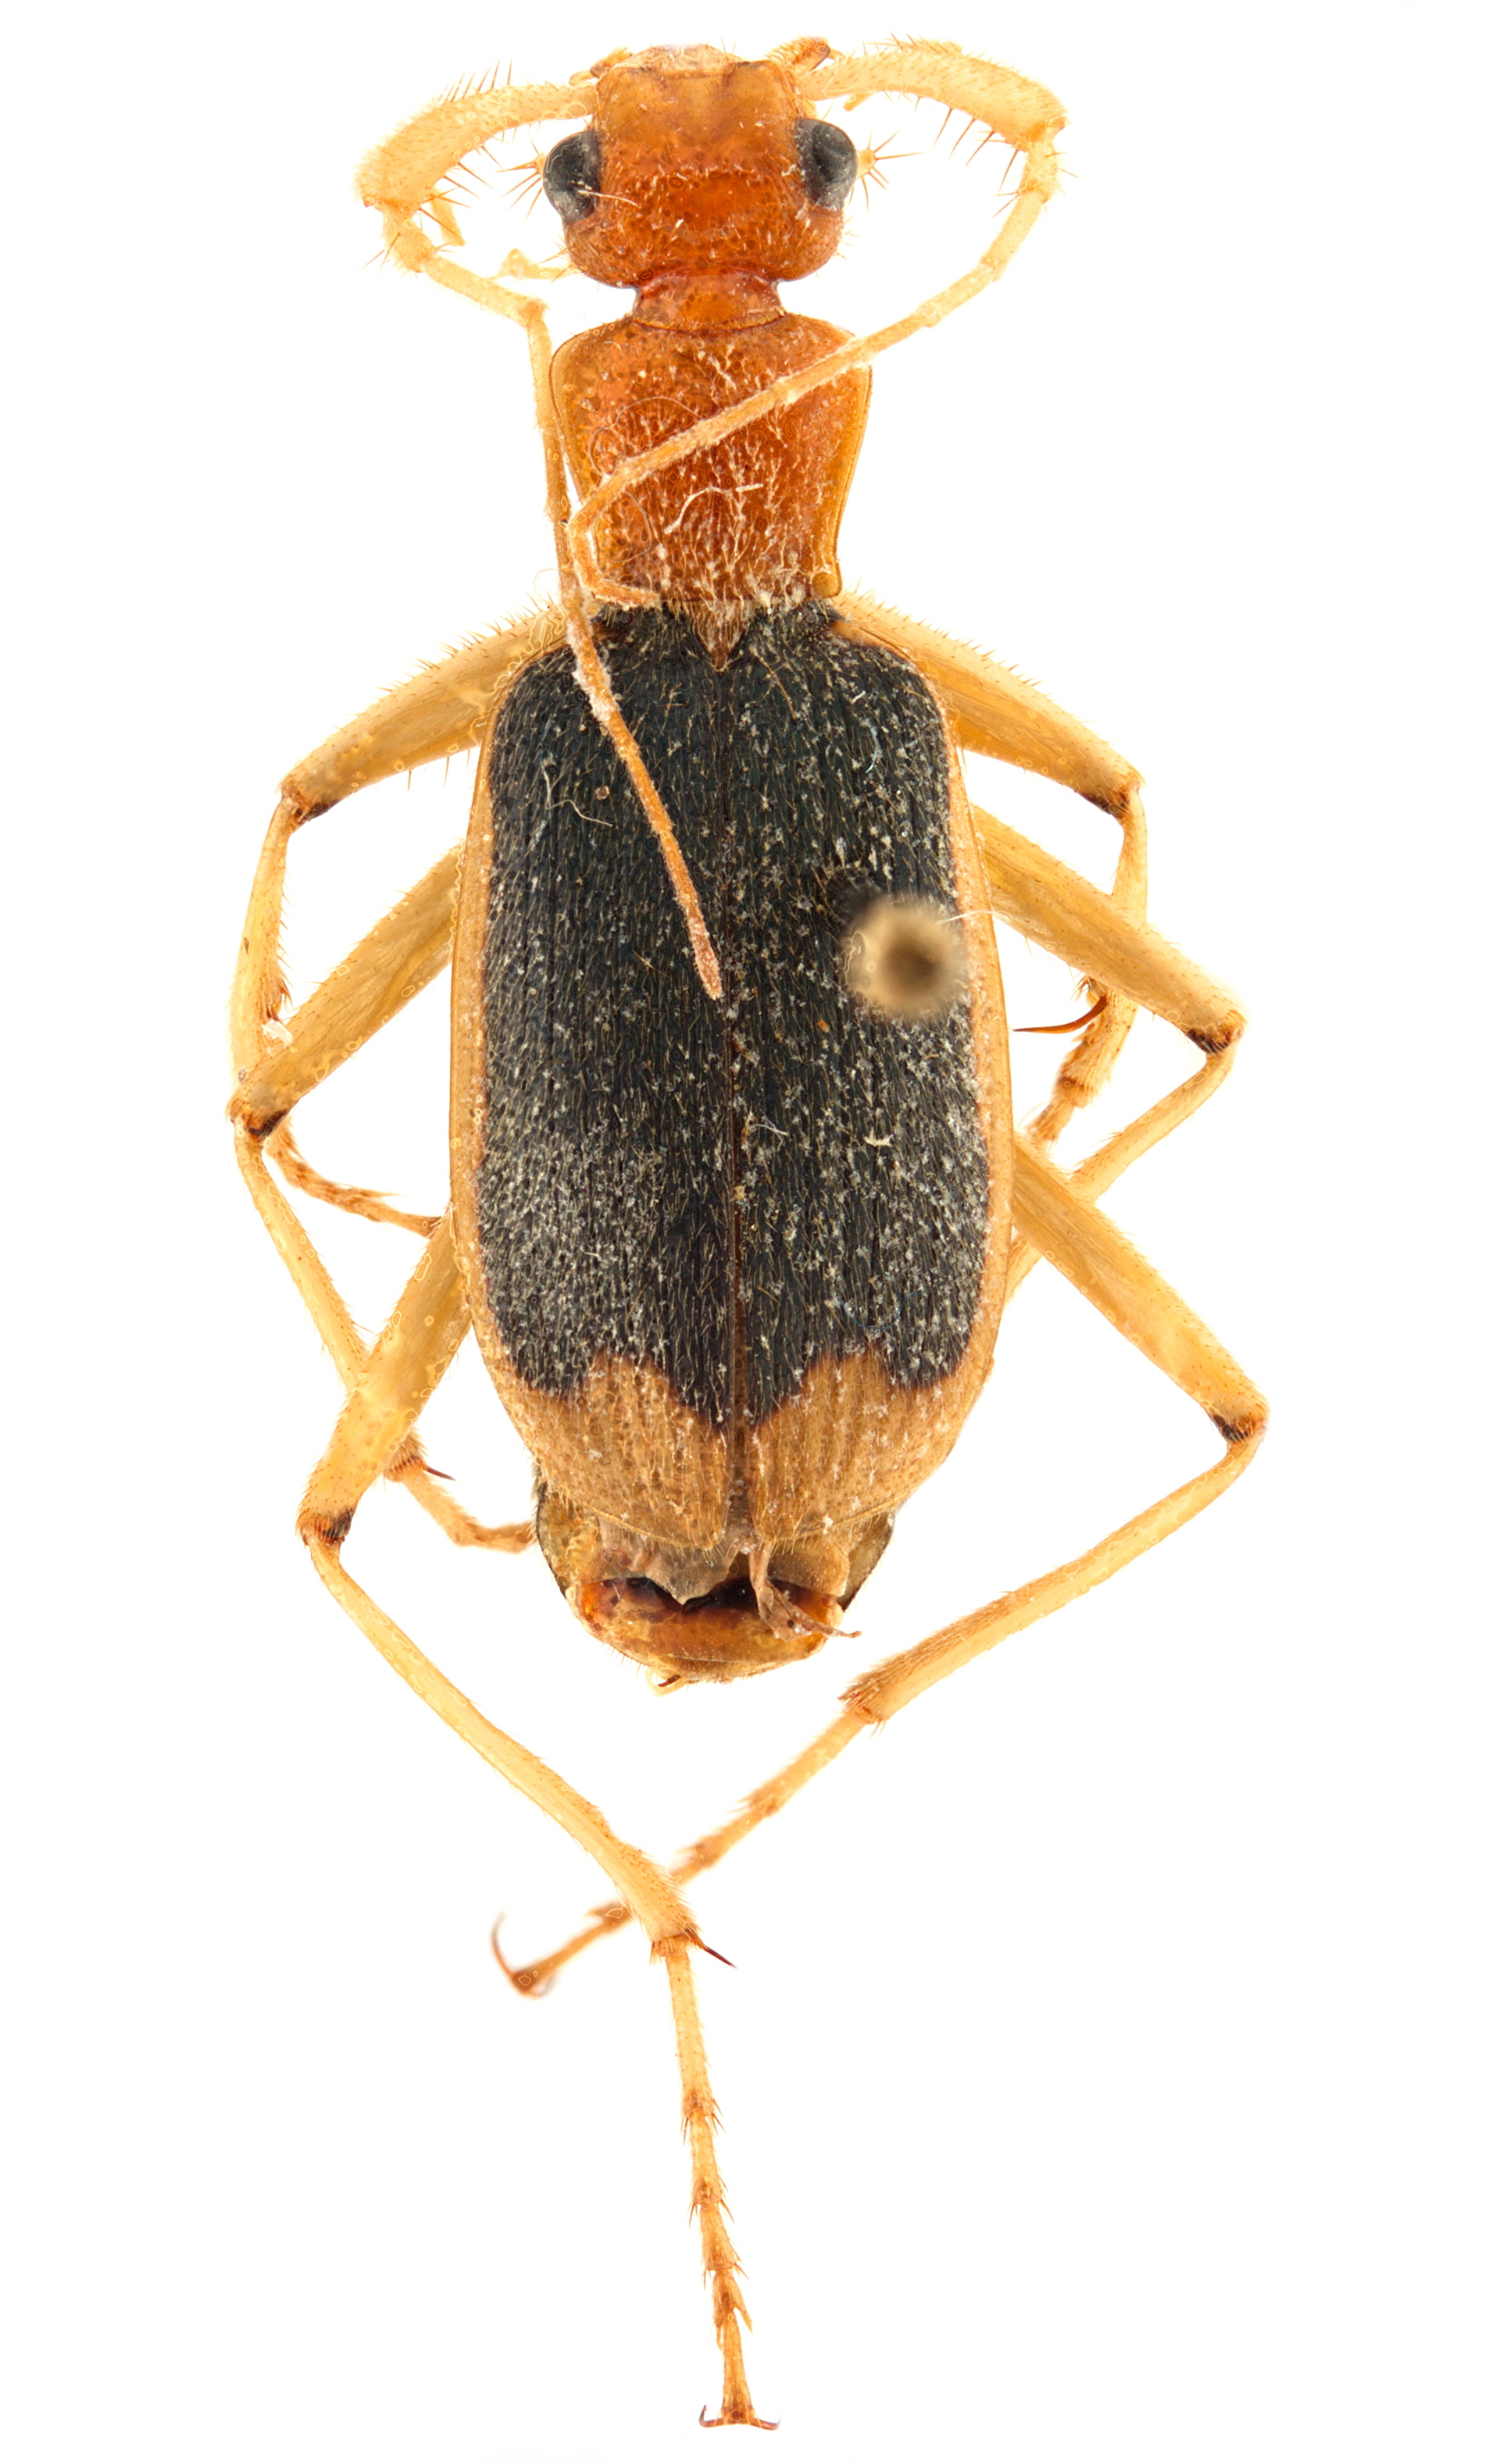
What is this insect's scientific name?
Trichognatus marginipennis
